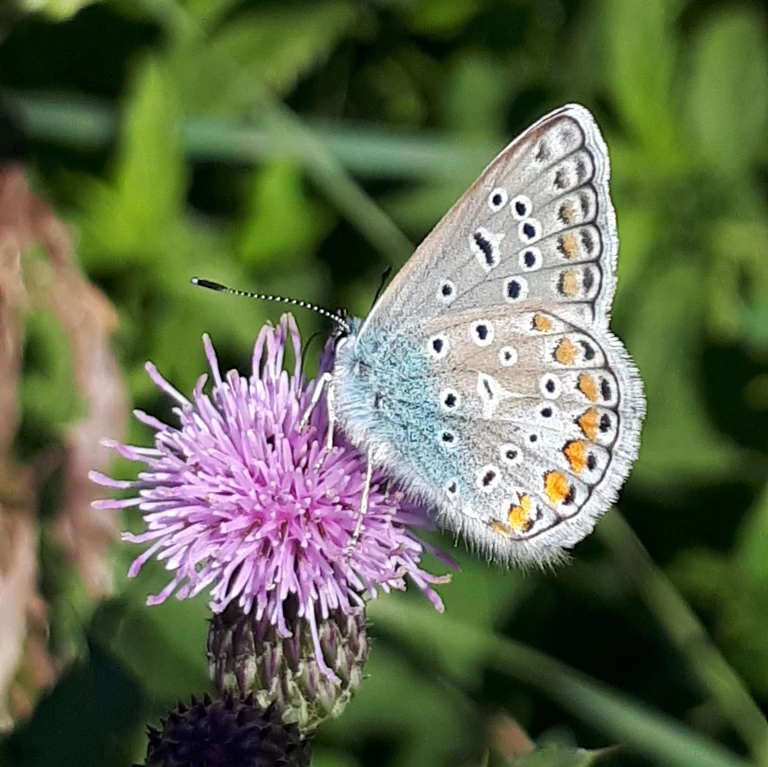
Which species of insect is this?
Polyommatus icarus
